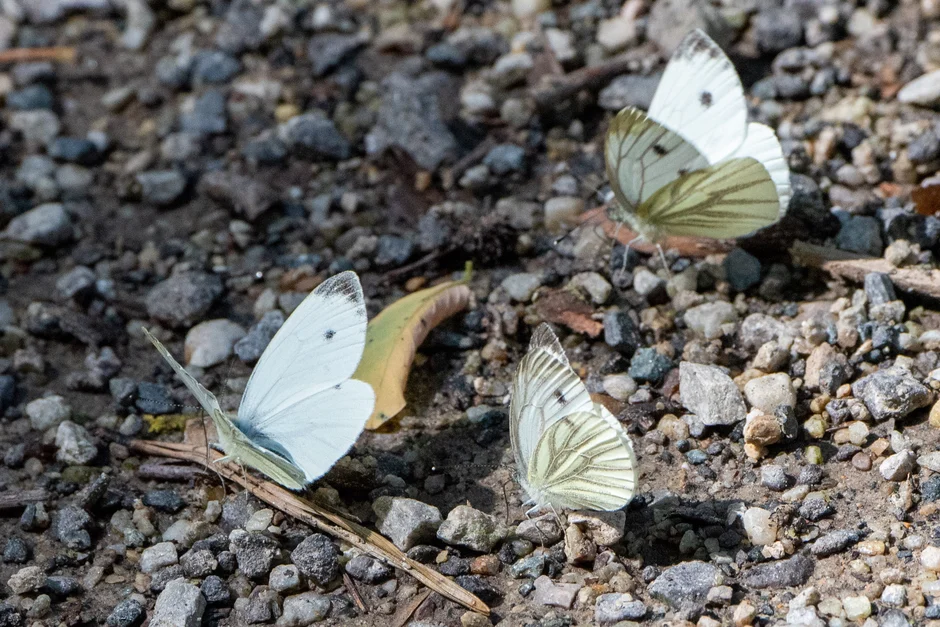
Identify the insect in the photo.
Pieris napi
